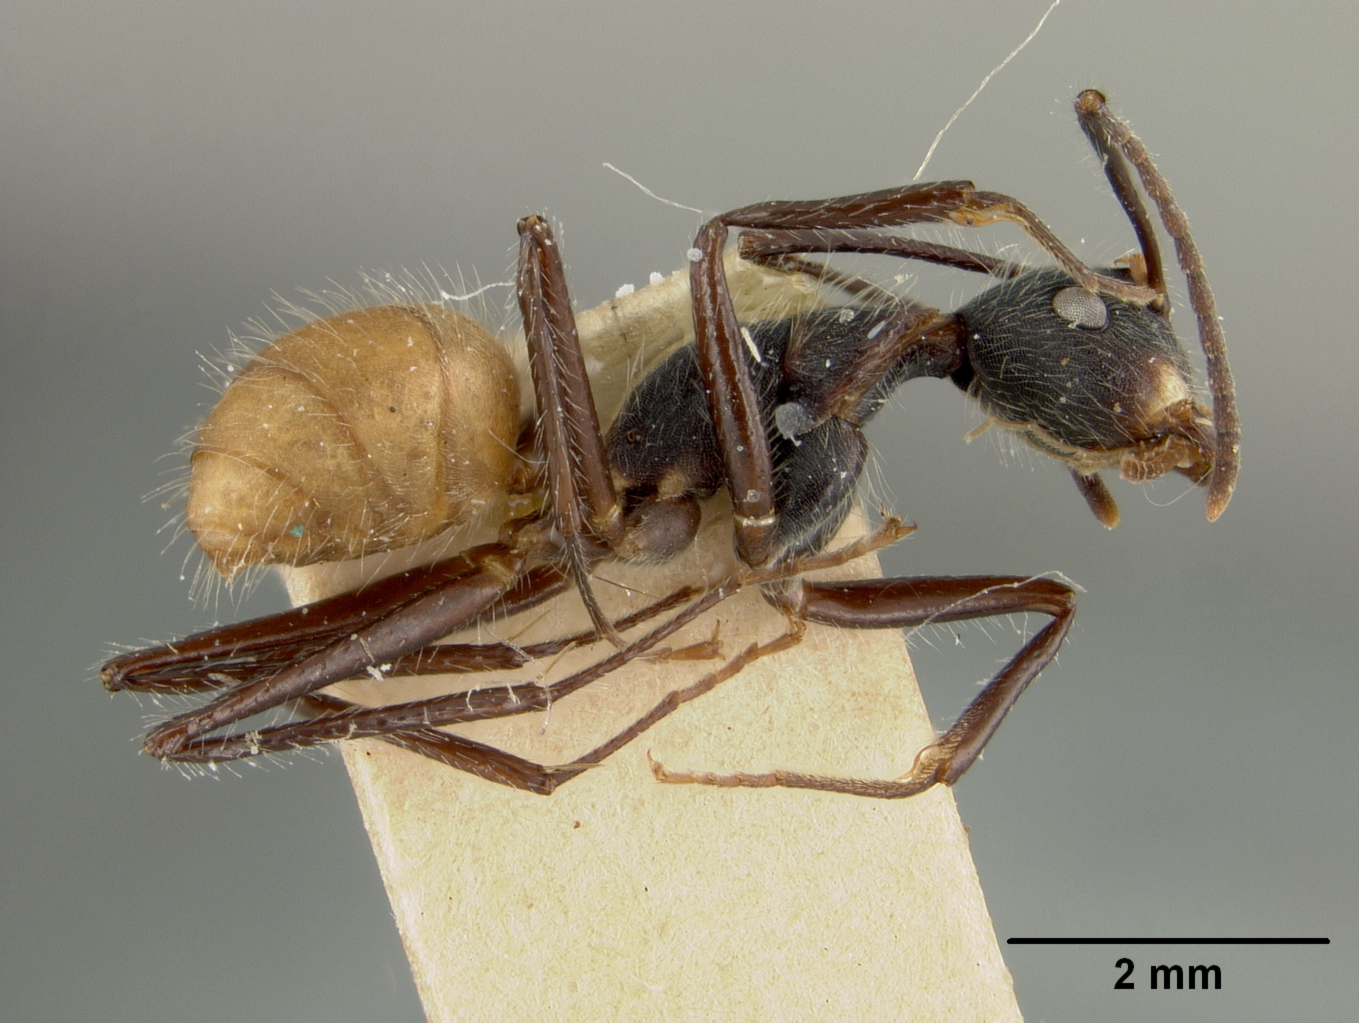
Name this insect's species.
Dendromyrmex nidulans
